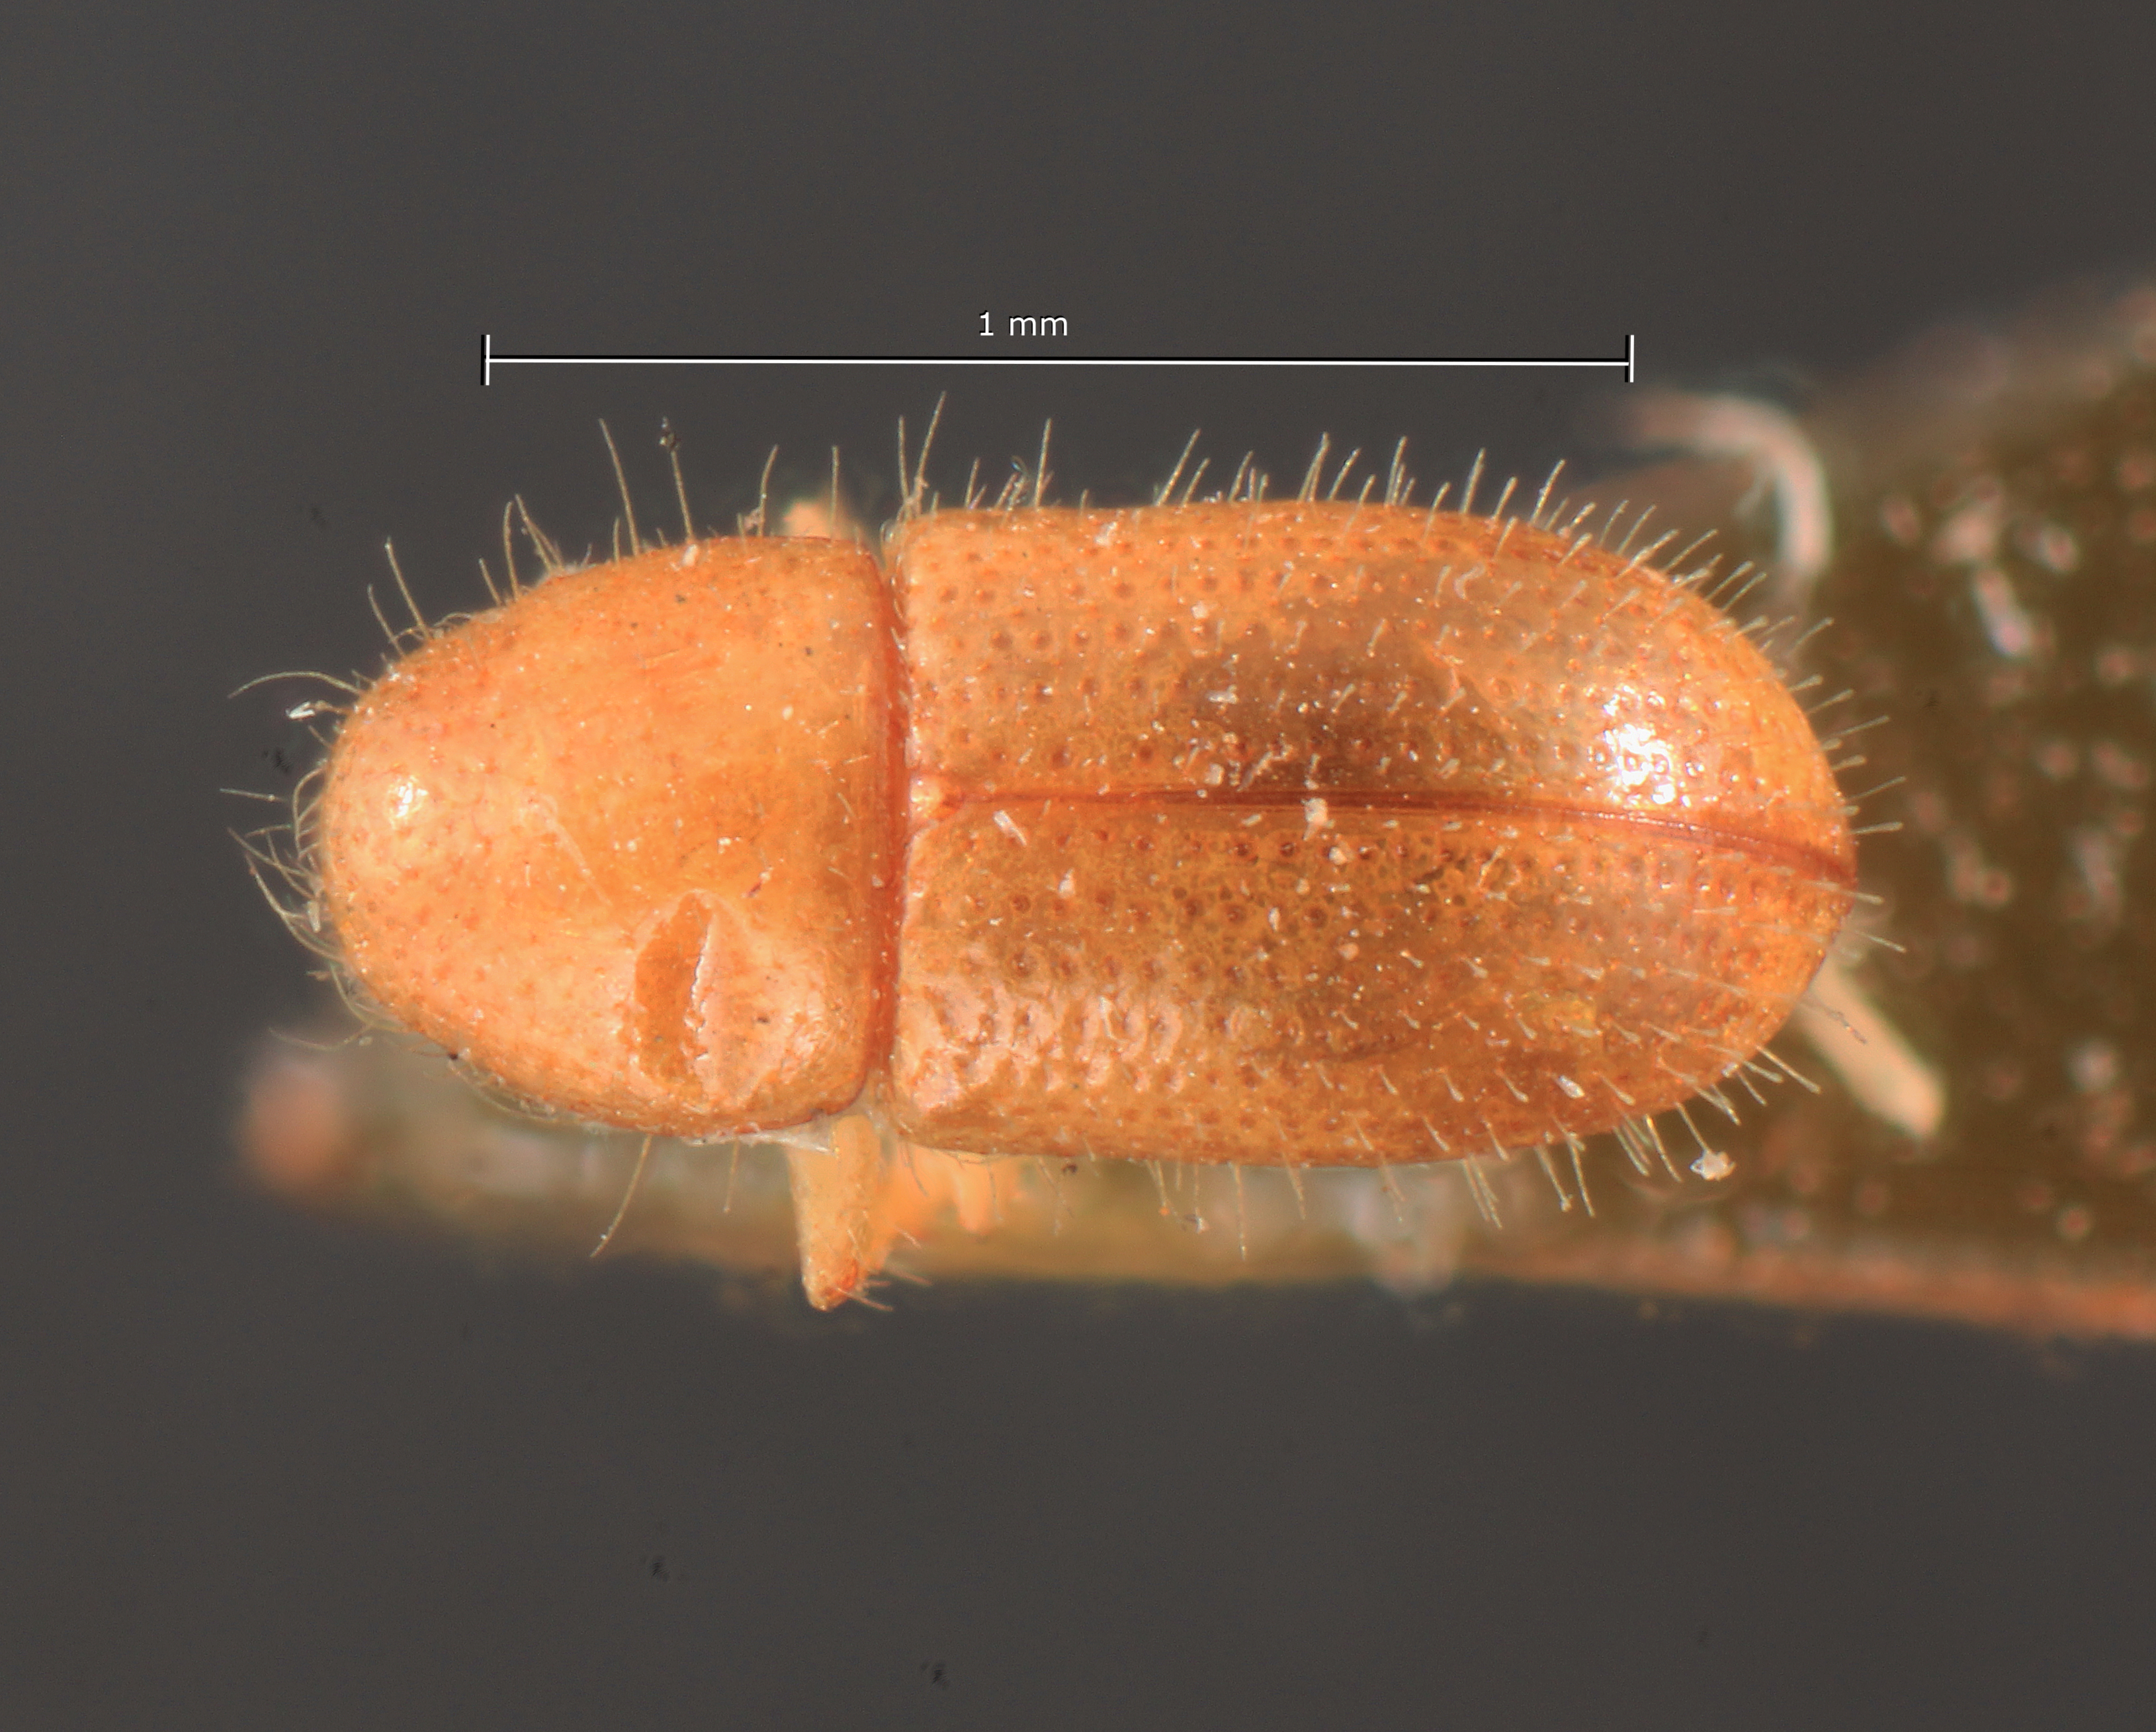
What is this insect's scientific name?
Dendrurgus minor
